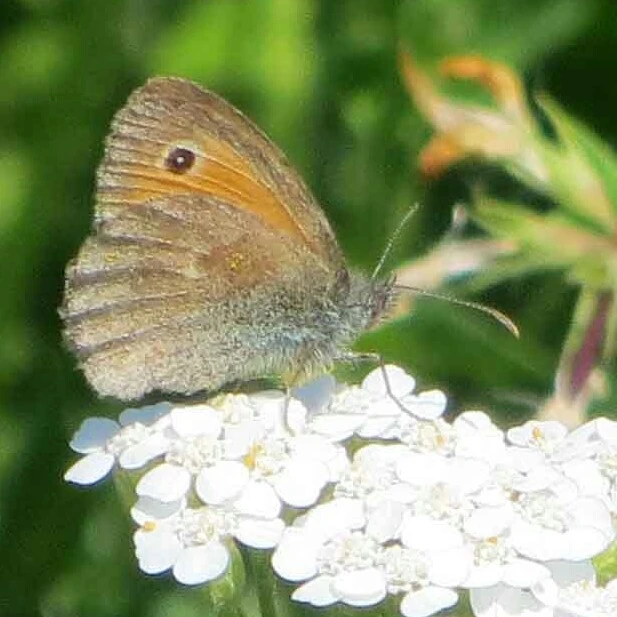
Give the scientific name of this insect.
Coenonympha pamphilus
